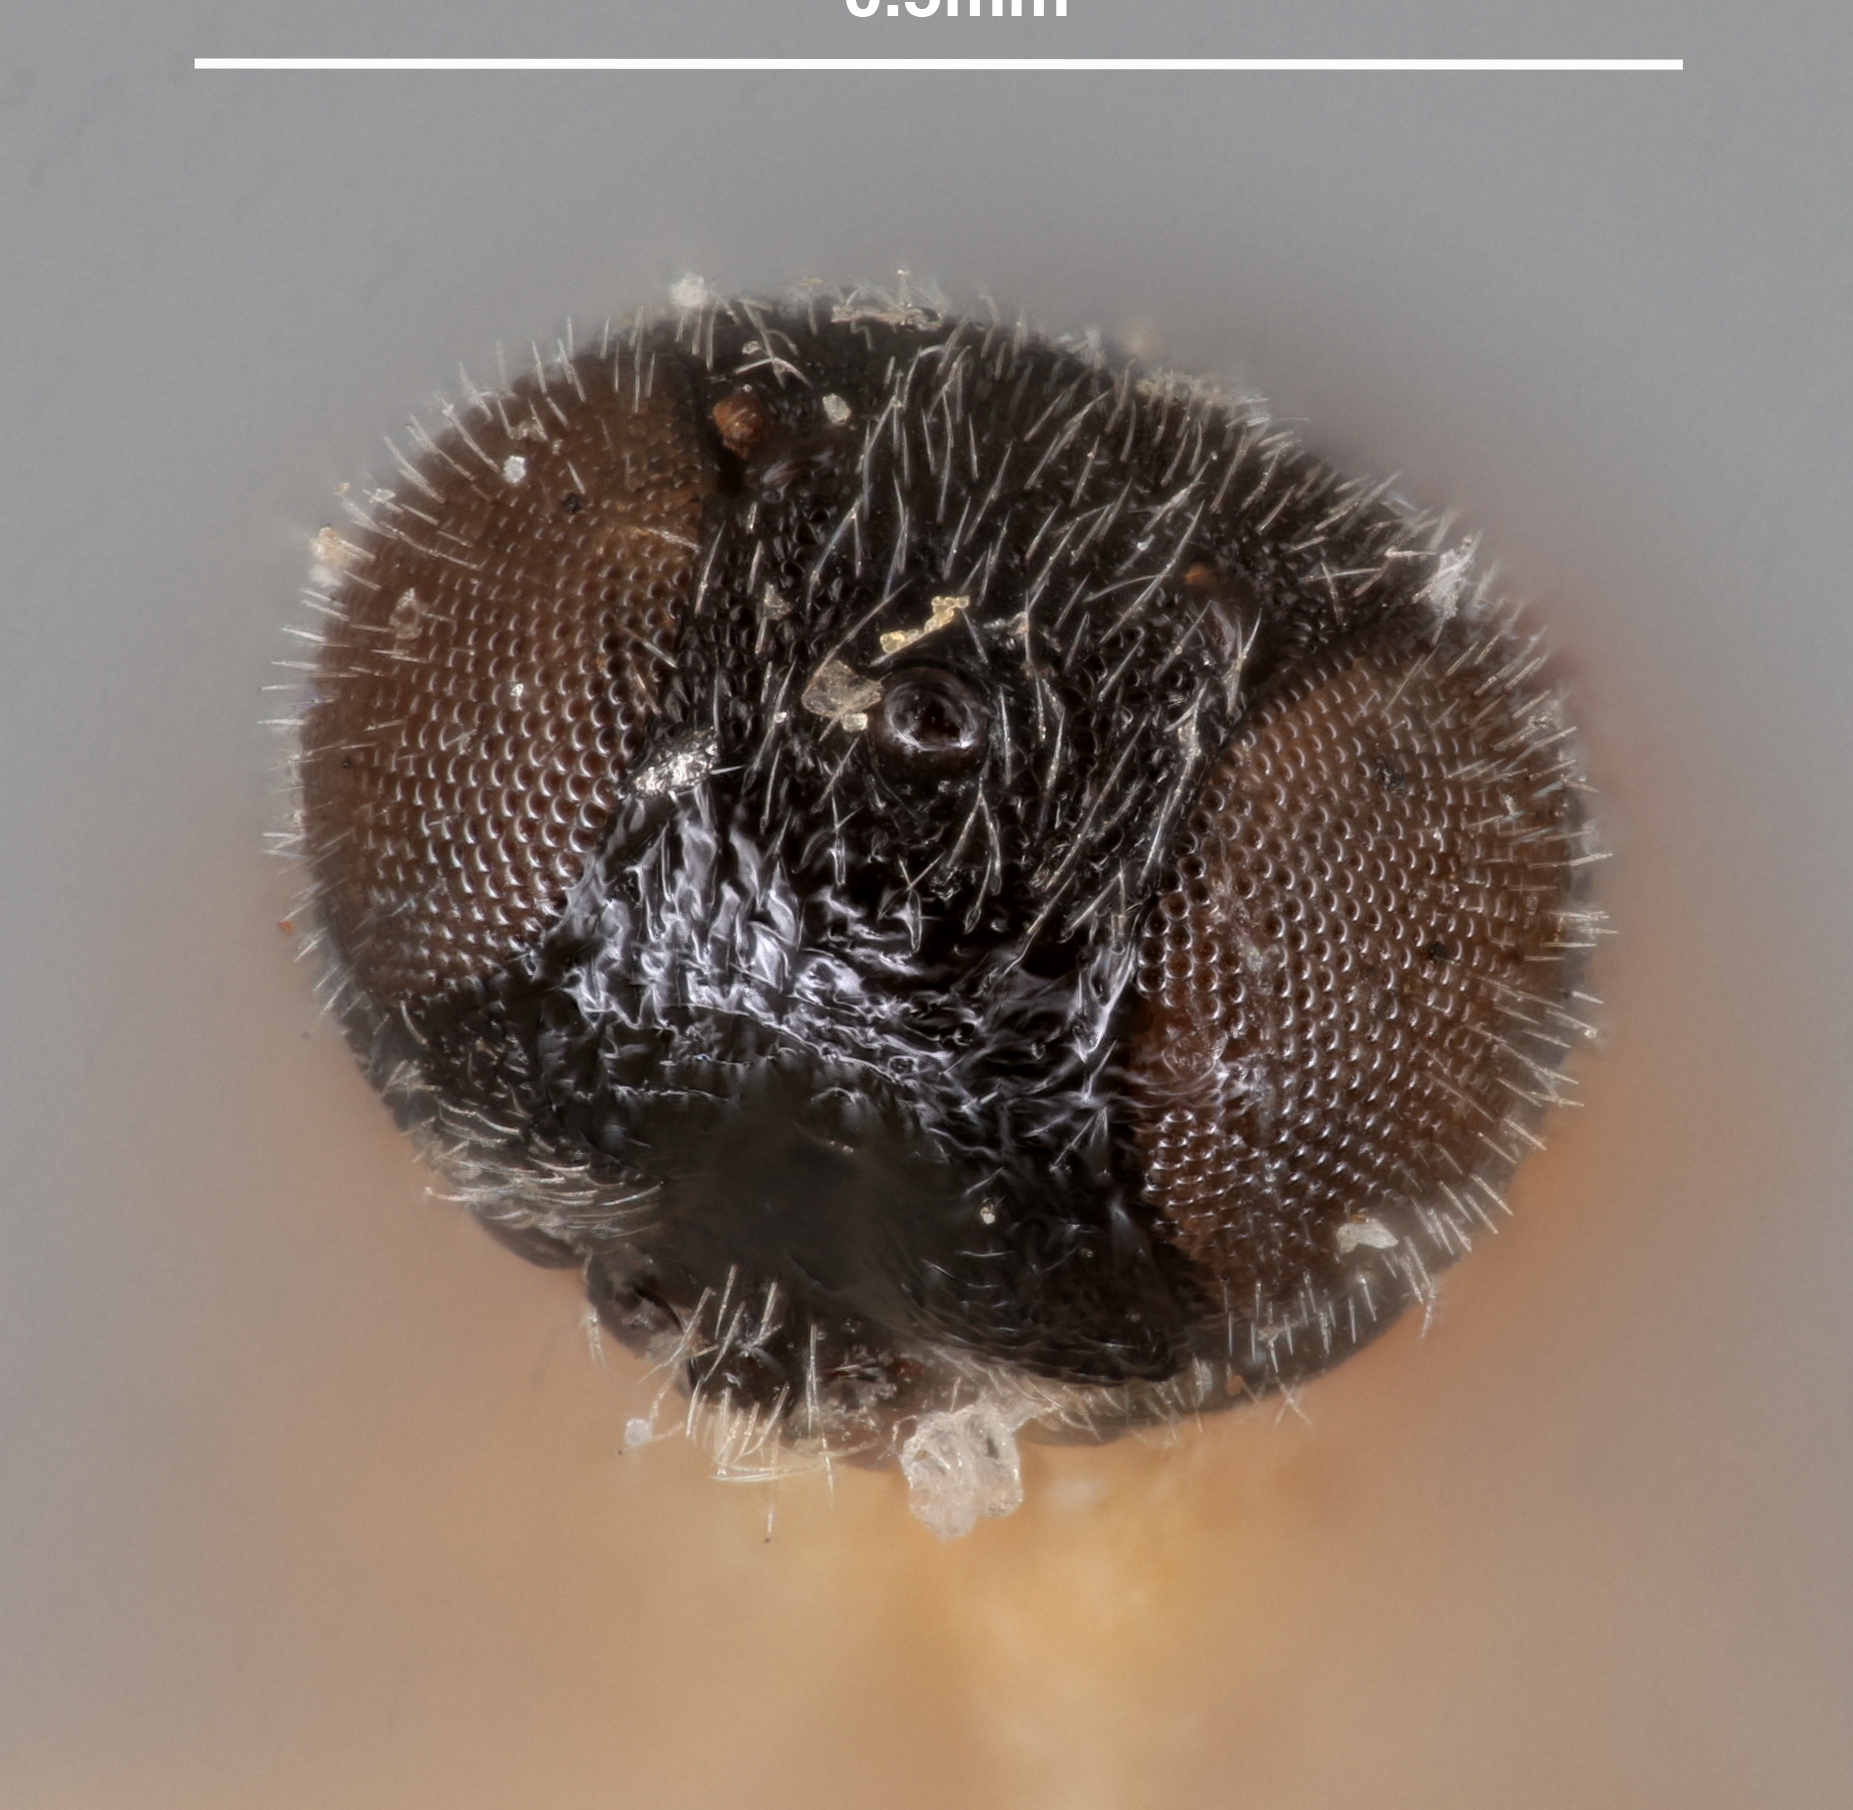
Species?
Leptoteleia peninsularis
